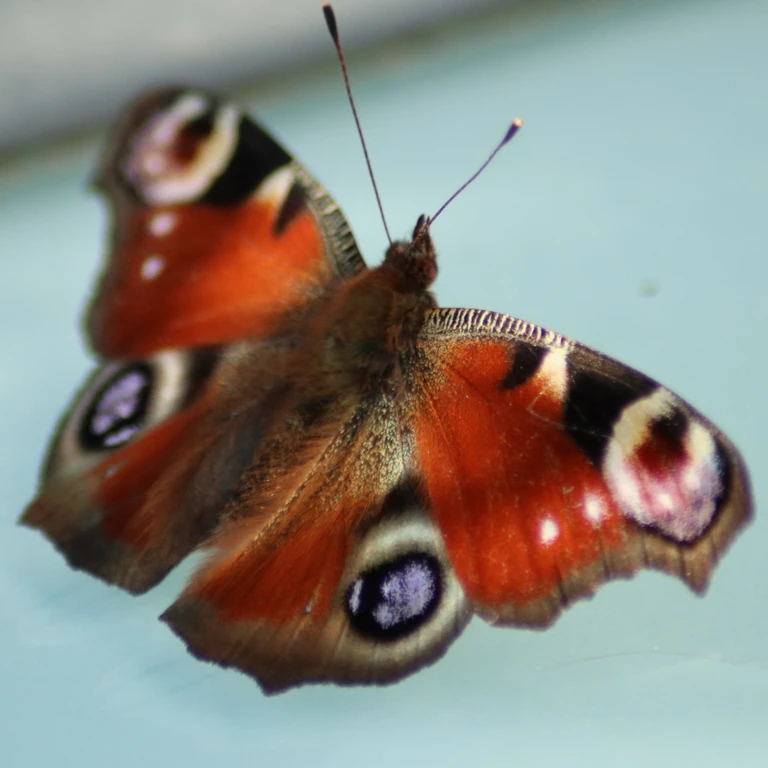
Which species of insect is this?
Aglais io
